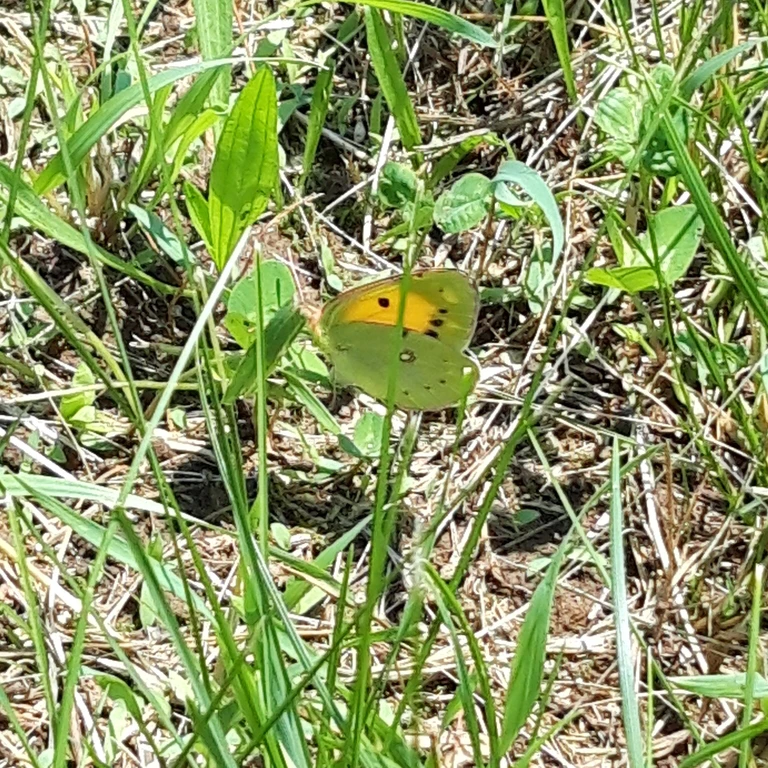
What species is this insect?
Colias croceus
